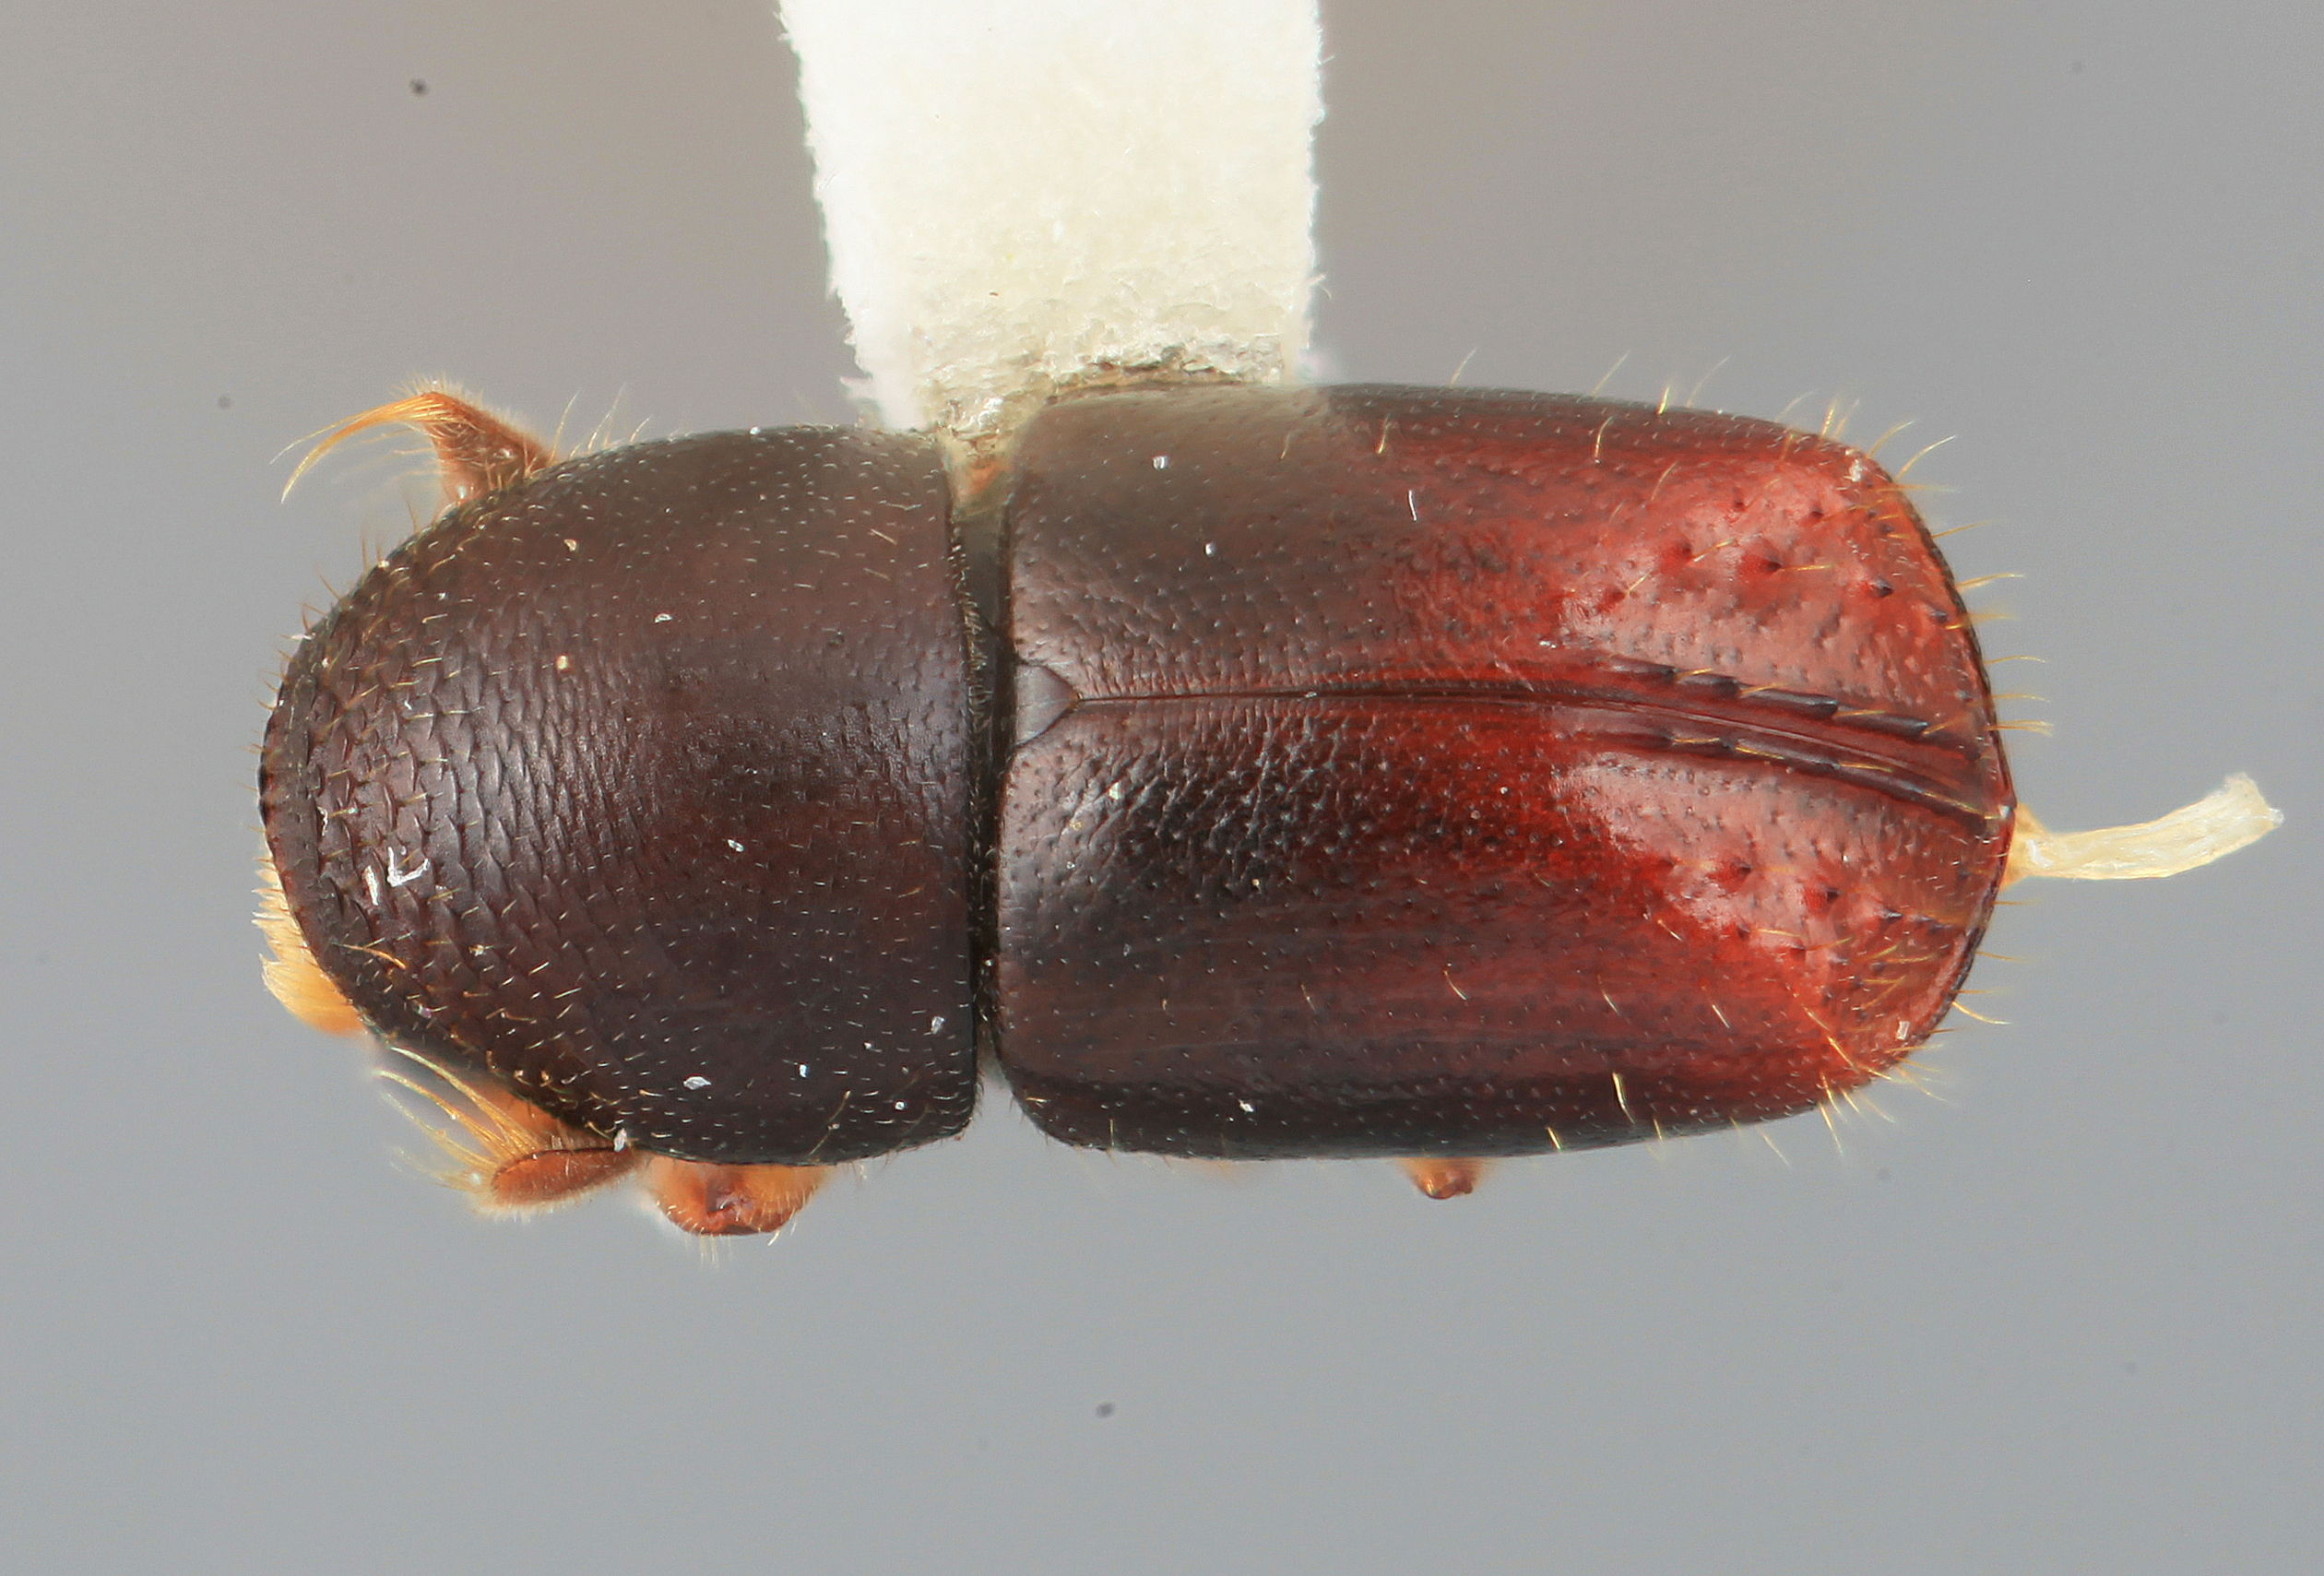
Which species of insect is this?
Corthyloxiphus obesus
